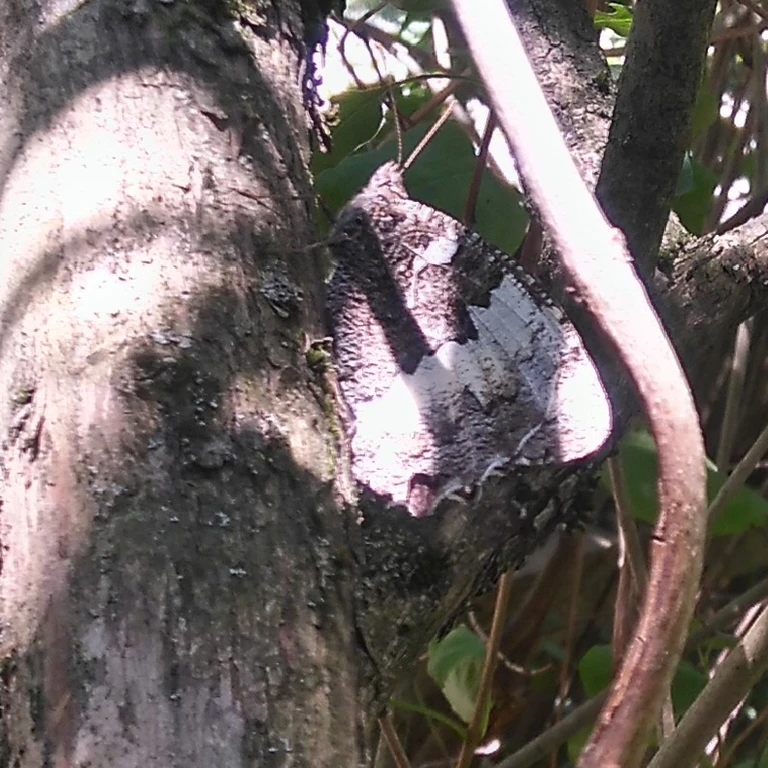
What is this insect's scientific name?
Brintesia circe
